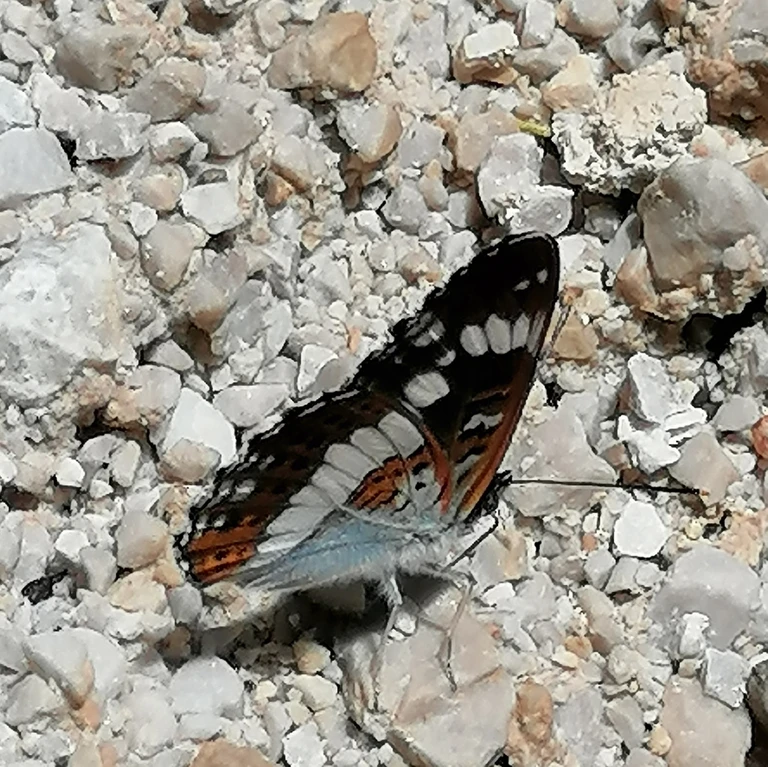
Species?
Limenitis camilla (also Ladoga camilla)
